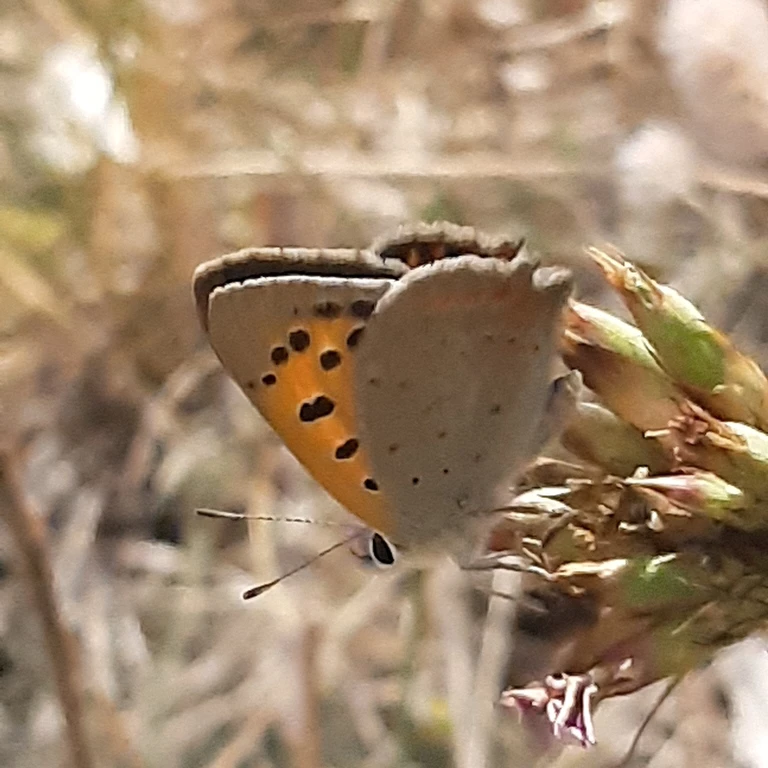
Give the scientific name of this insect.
Lycaena phlaeas
